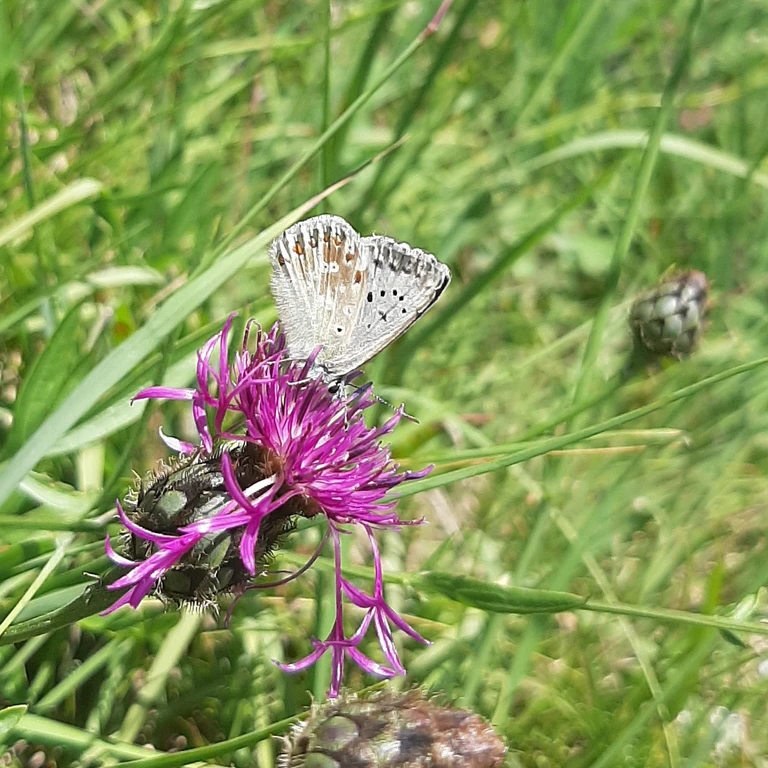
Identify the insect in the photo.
Lysandra coridon
